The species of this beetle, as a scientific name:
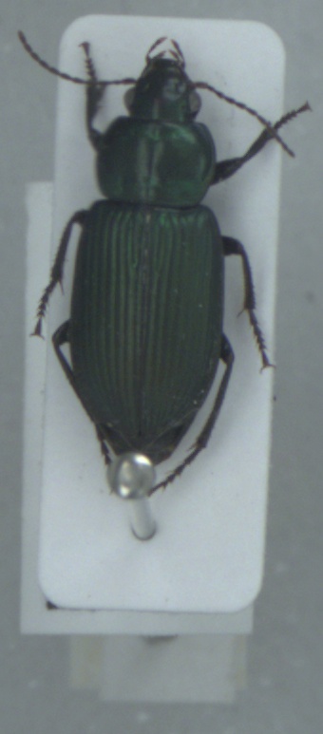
Anisodactylus poeciloides
